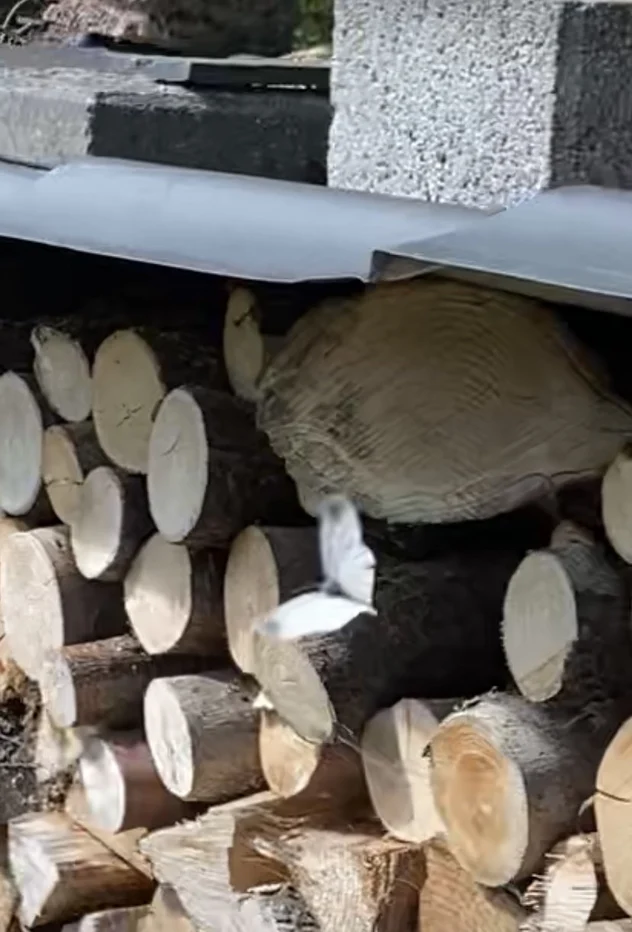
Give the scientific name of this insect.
Leptidea sinapis/juvernica
